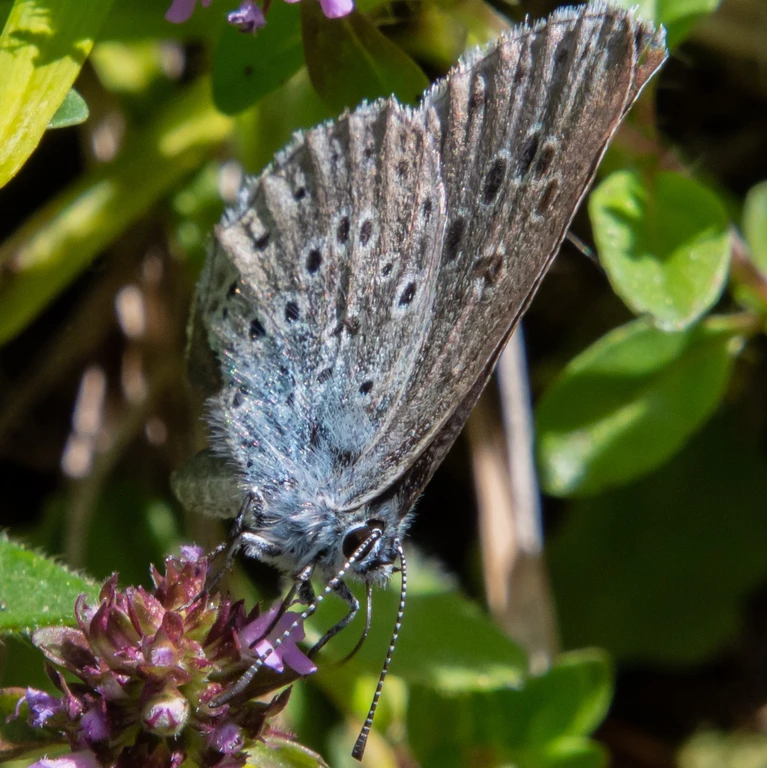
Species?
Phengaris arion (also Maculinea arion)
